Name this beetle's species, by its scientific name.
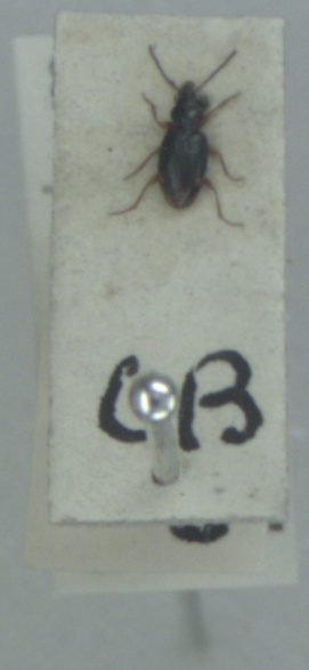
Bembidion assimile
